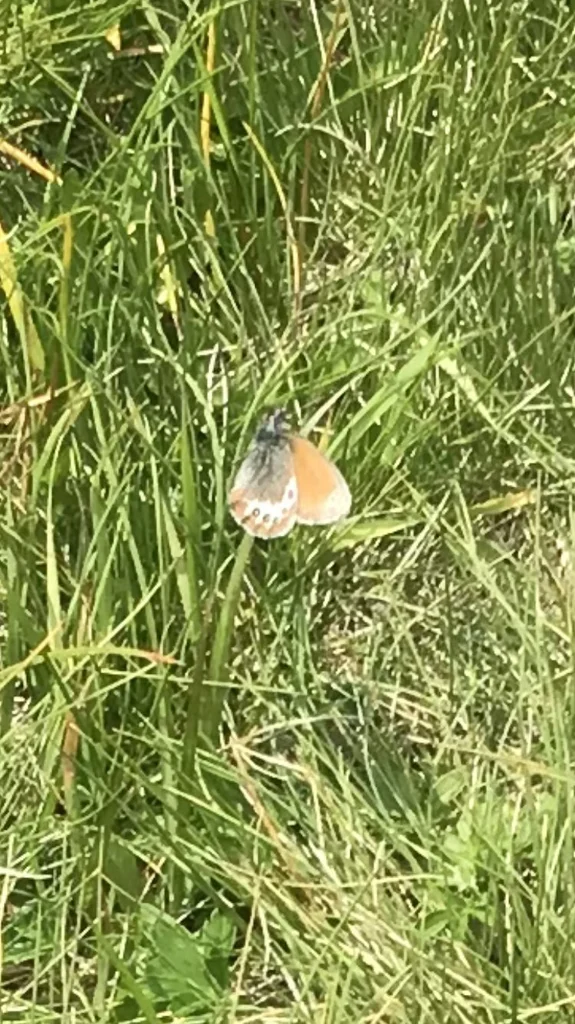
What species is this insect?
Coenonympha gardetta
